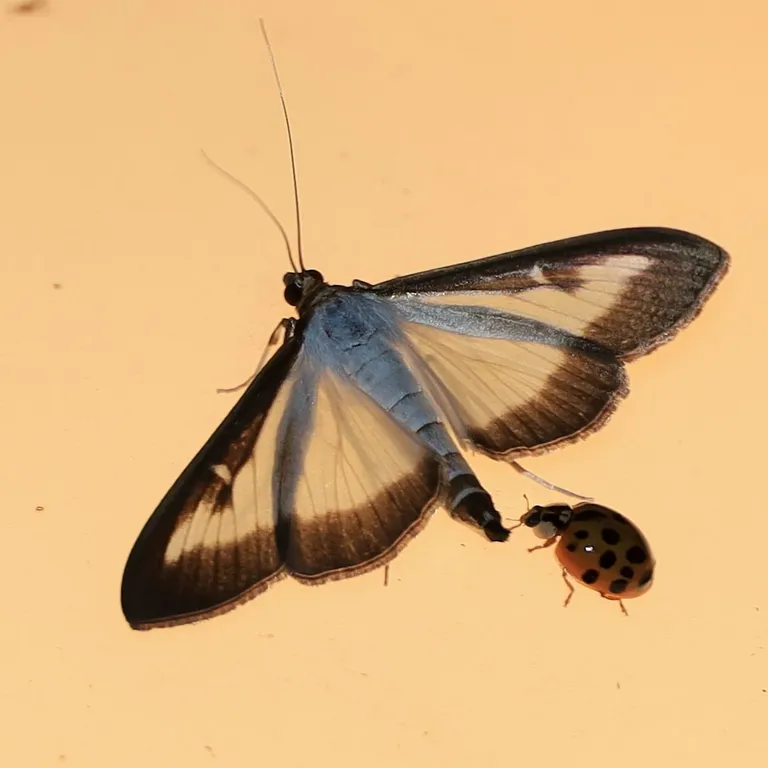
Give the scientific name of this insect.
Cydalima perspectalis
